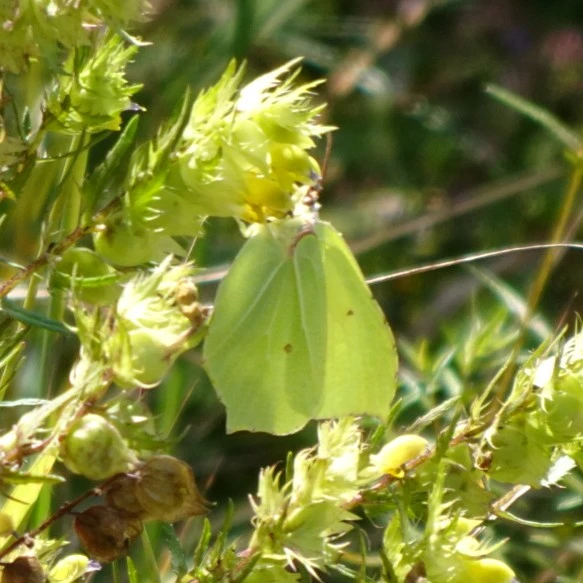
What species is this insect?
Gonepteryx rhamni
